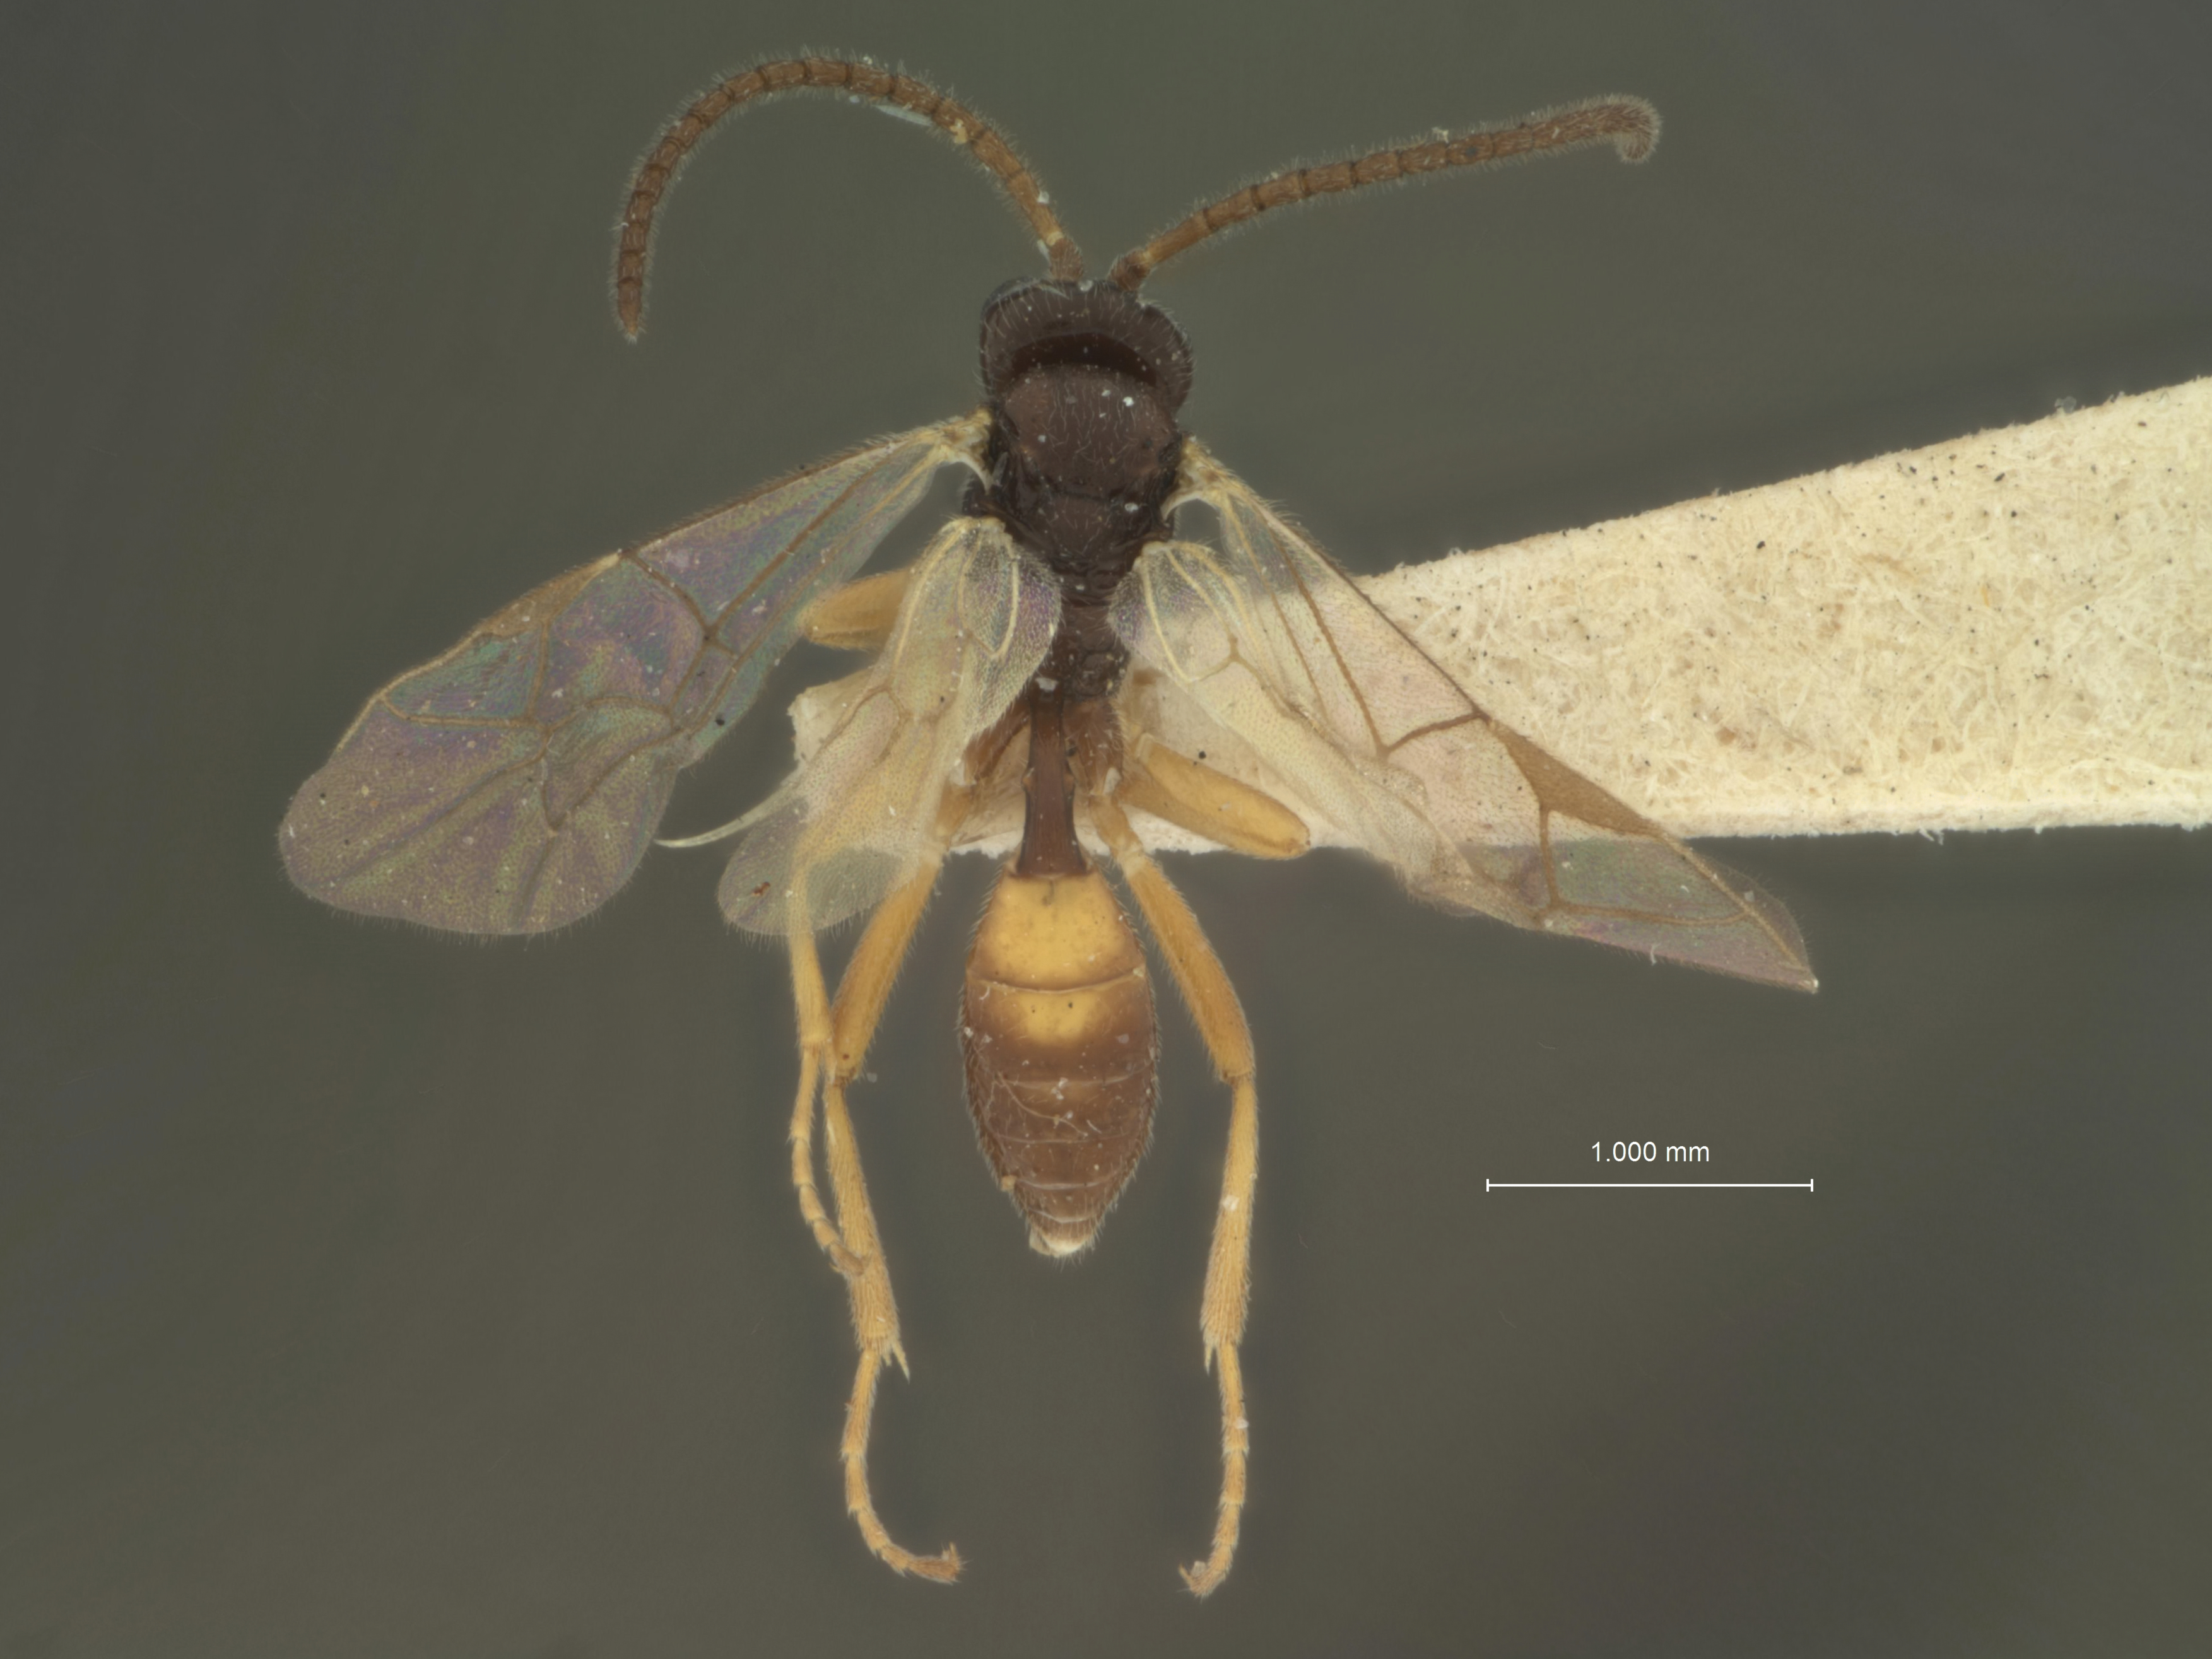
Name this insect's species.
Orthopelma bimaculata
